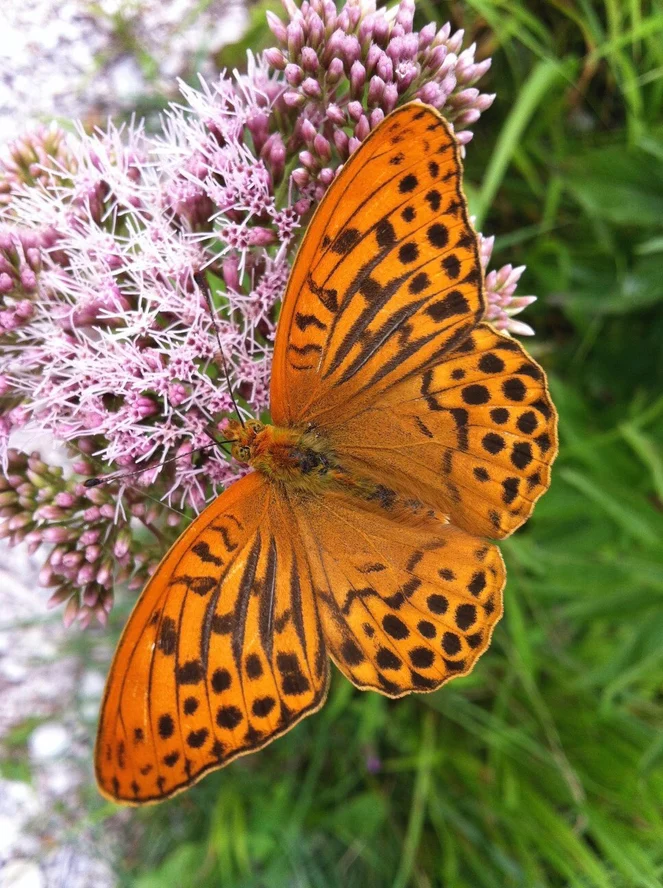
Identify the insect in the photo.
Argynnis paphia
